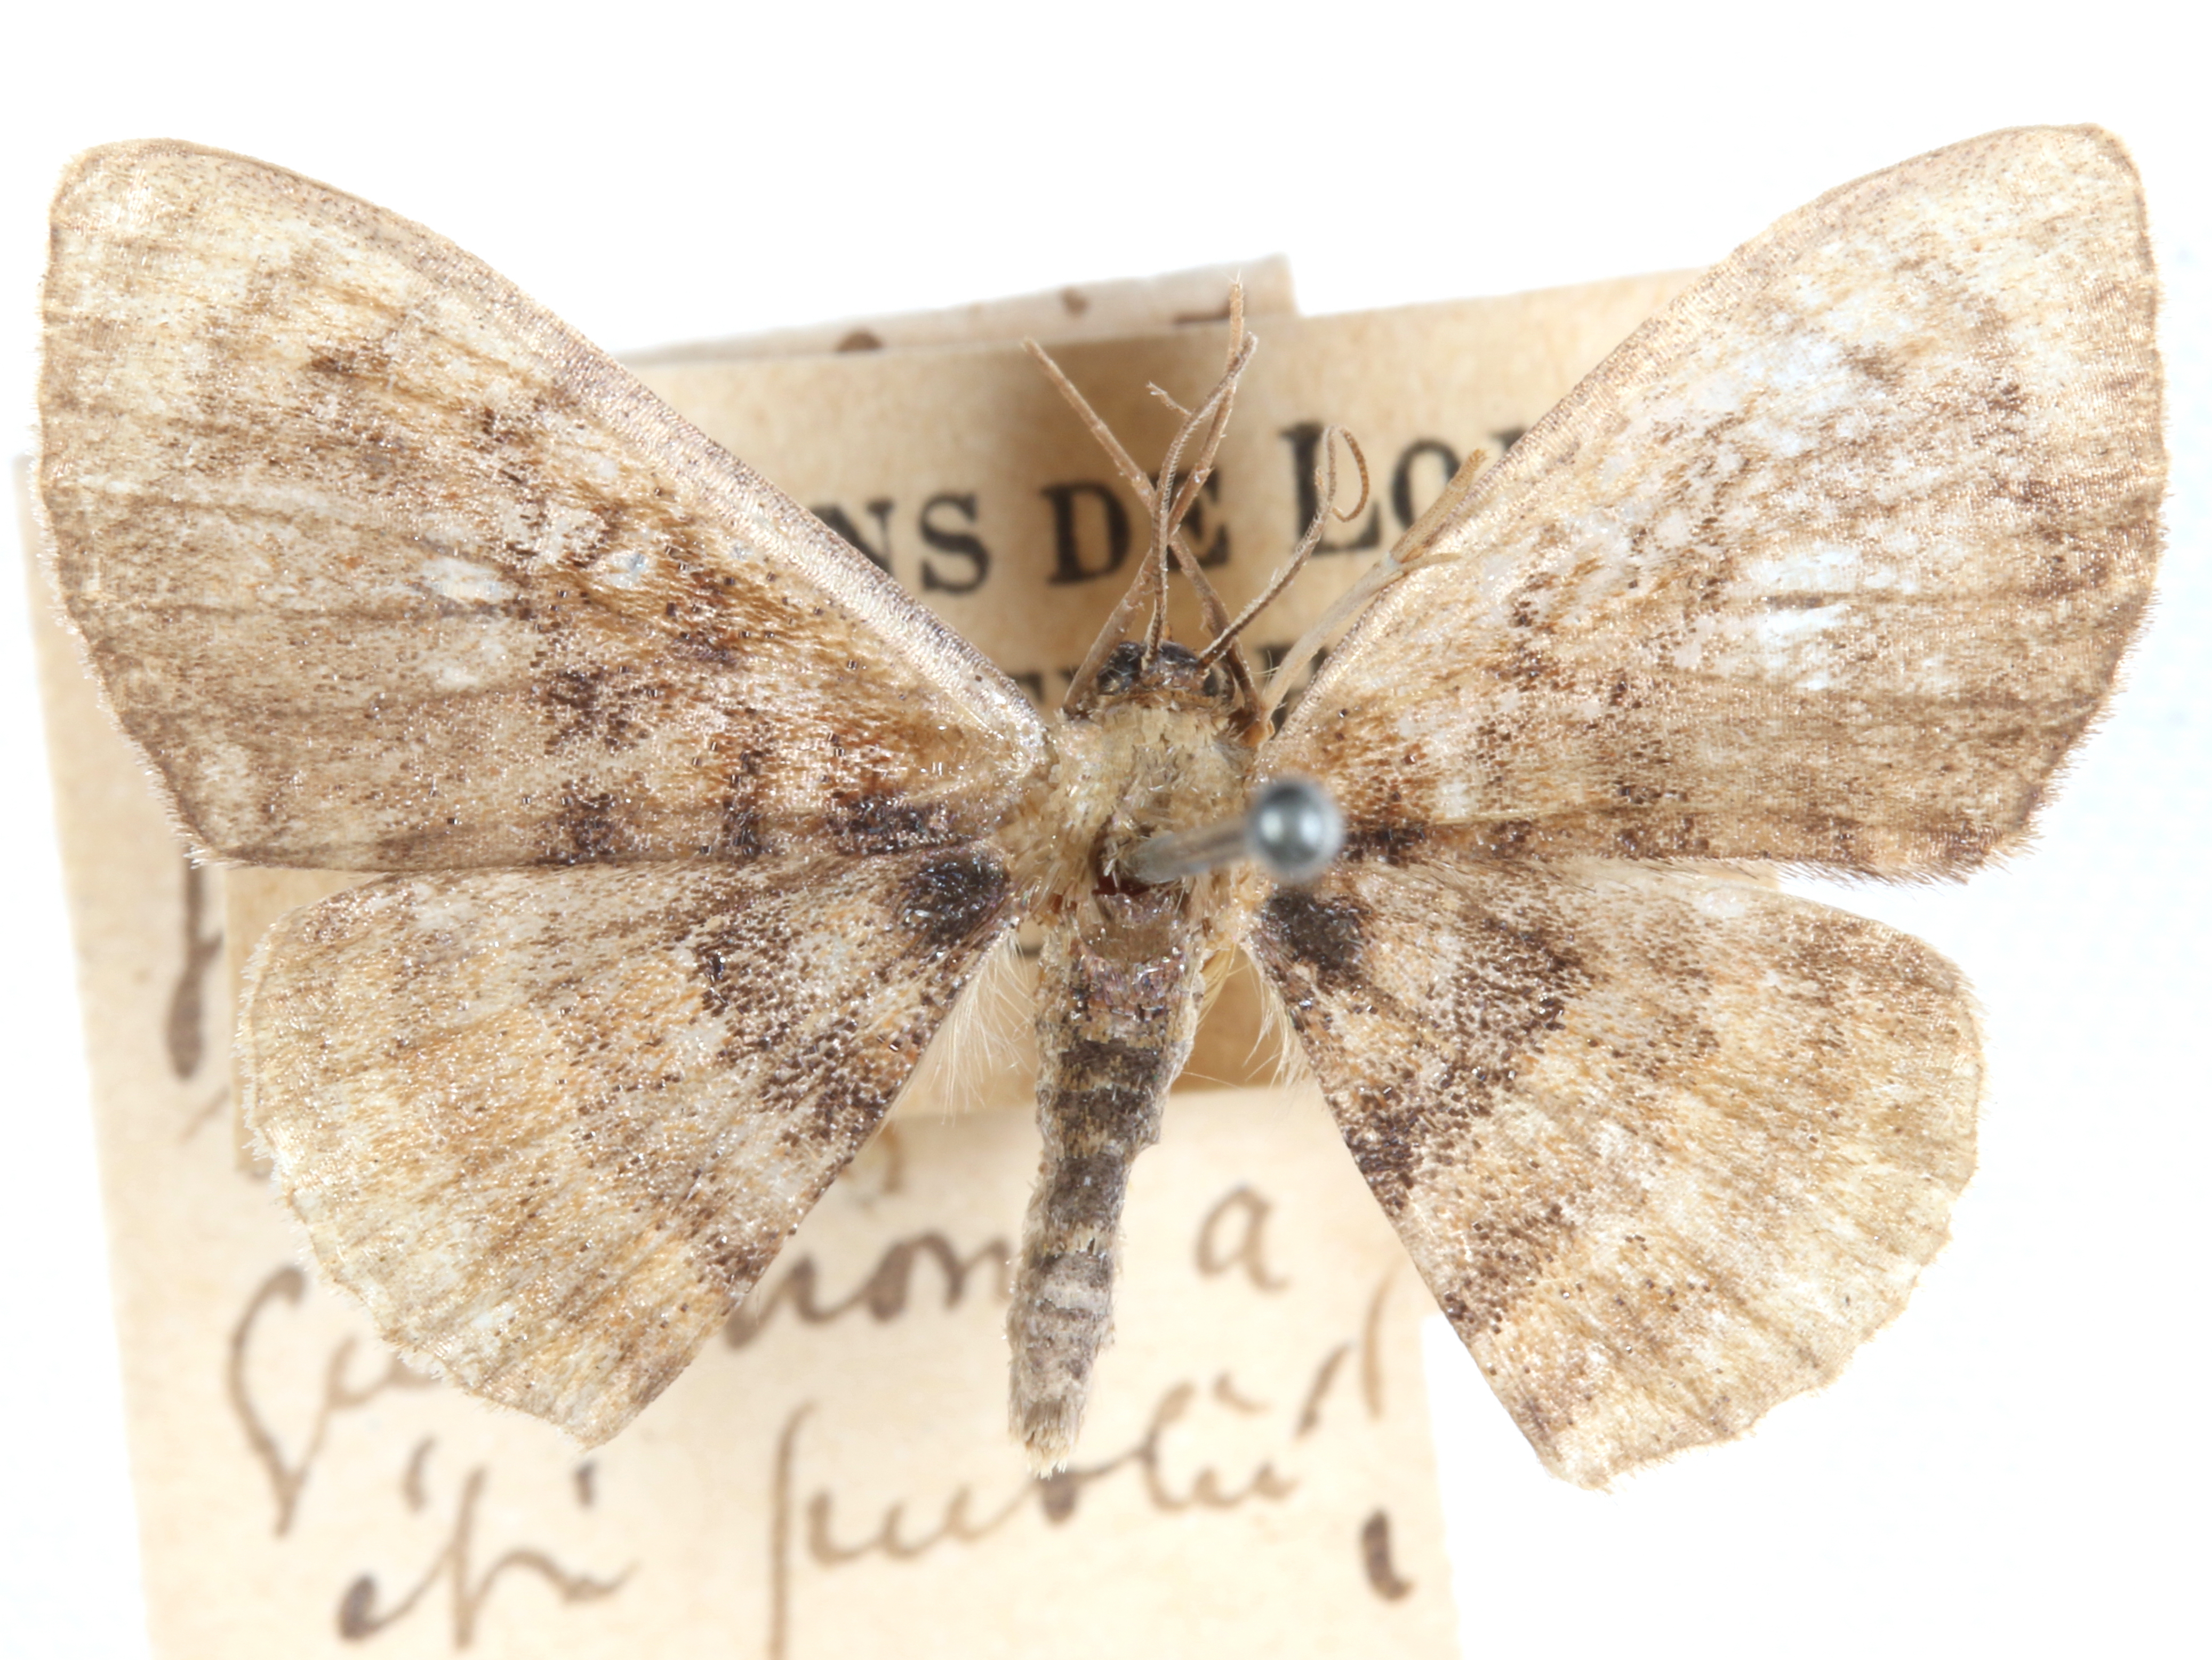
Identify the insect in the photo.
Crypsityla quinquelineata
